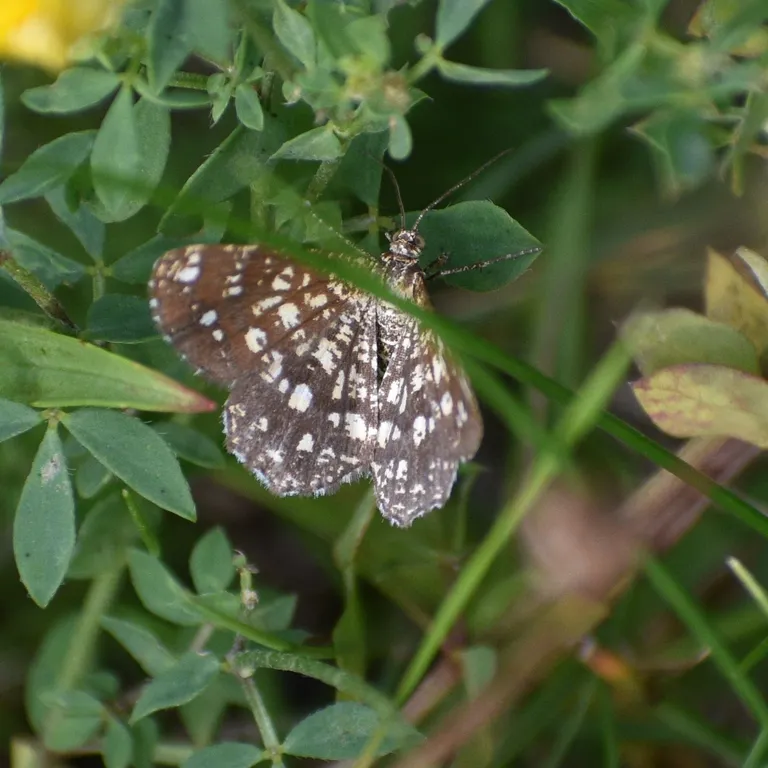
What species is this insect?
Chiasmia clathrata
